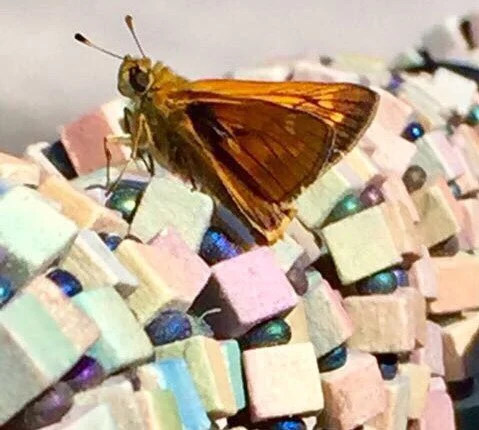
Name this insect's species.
Ochlodes sylvanus (also Ochlodes venata)
